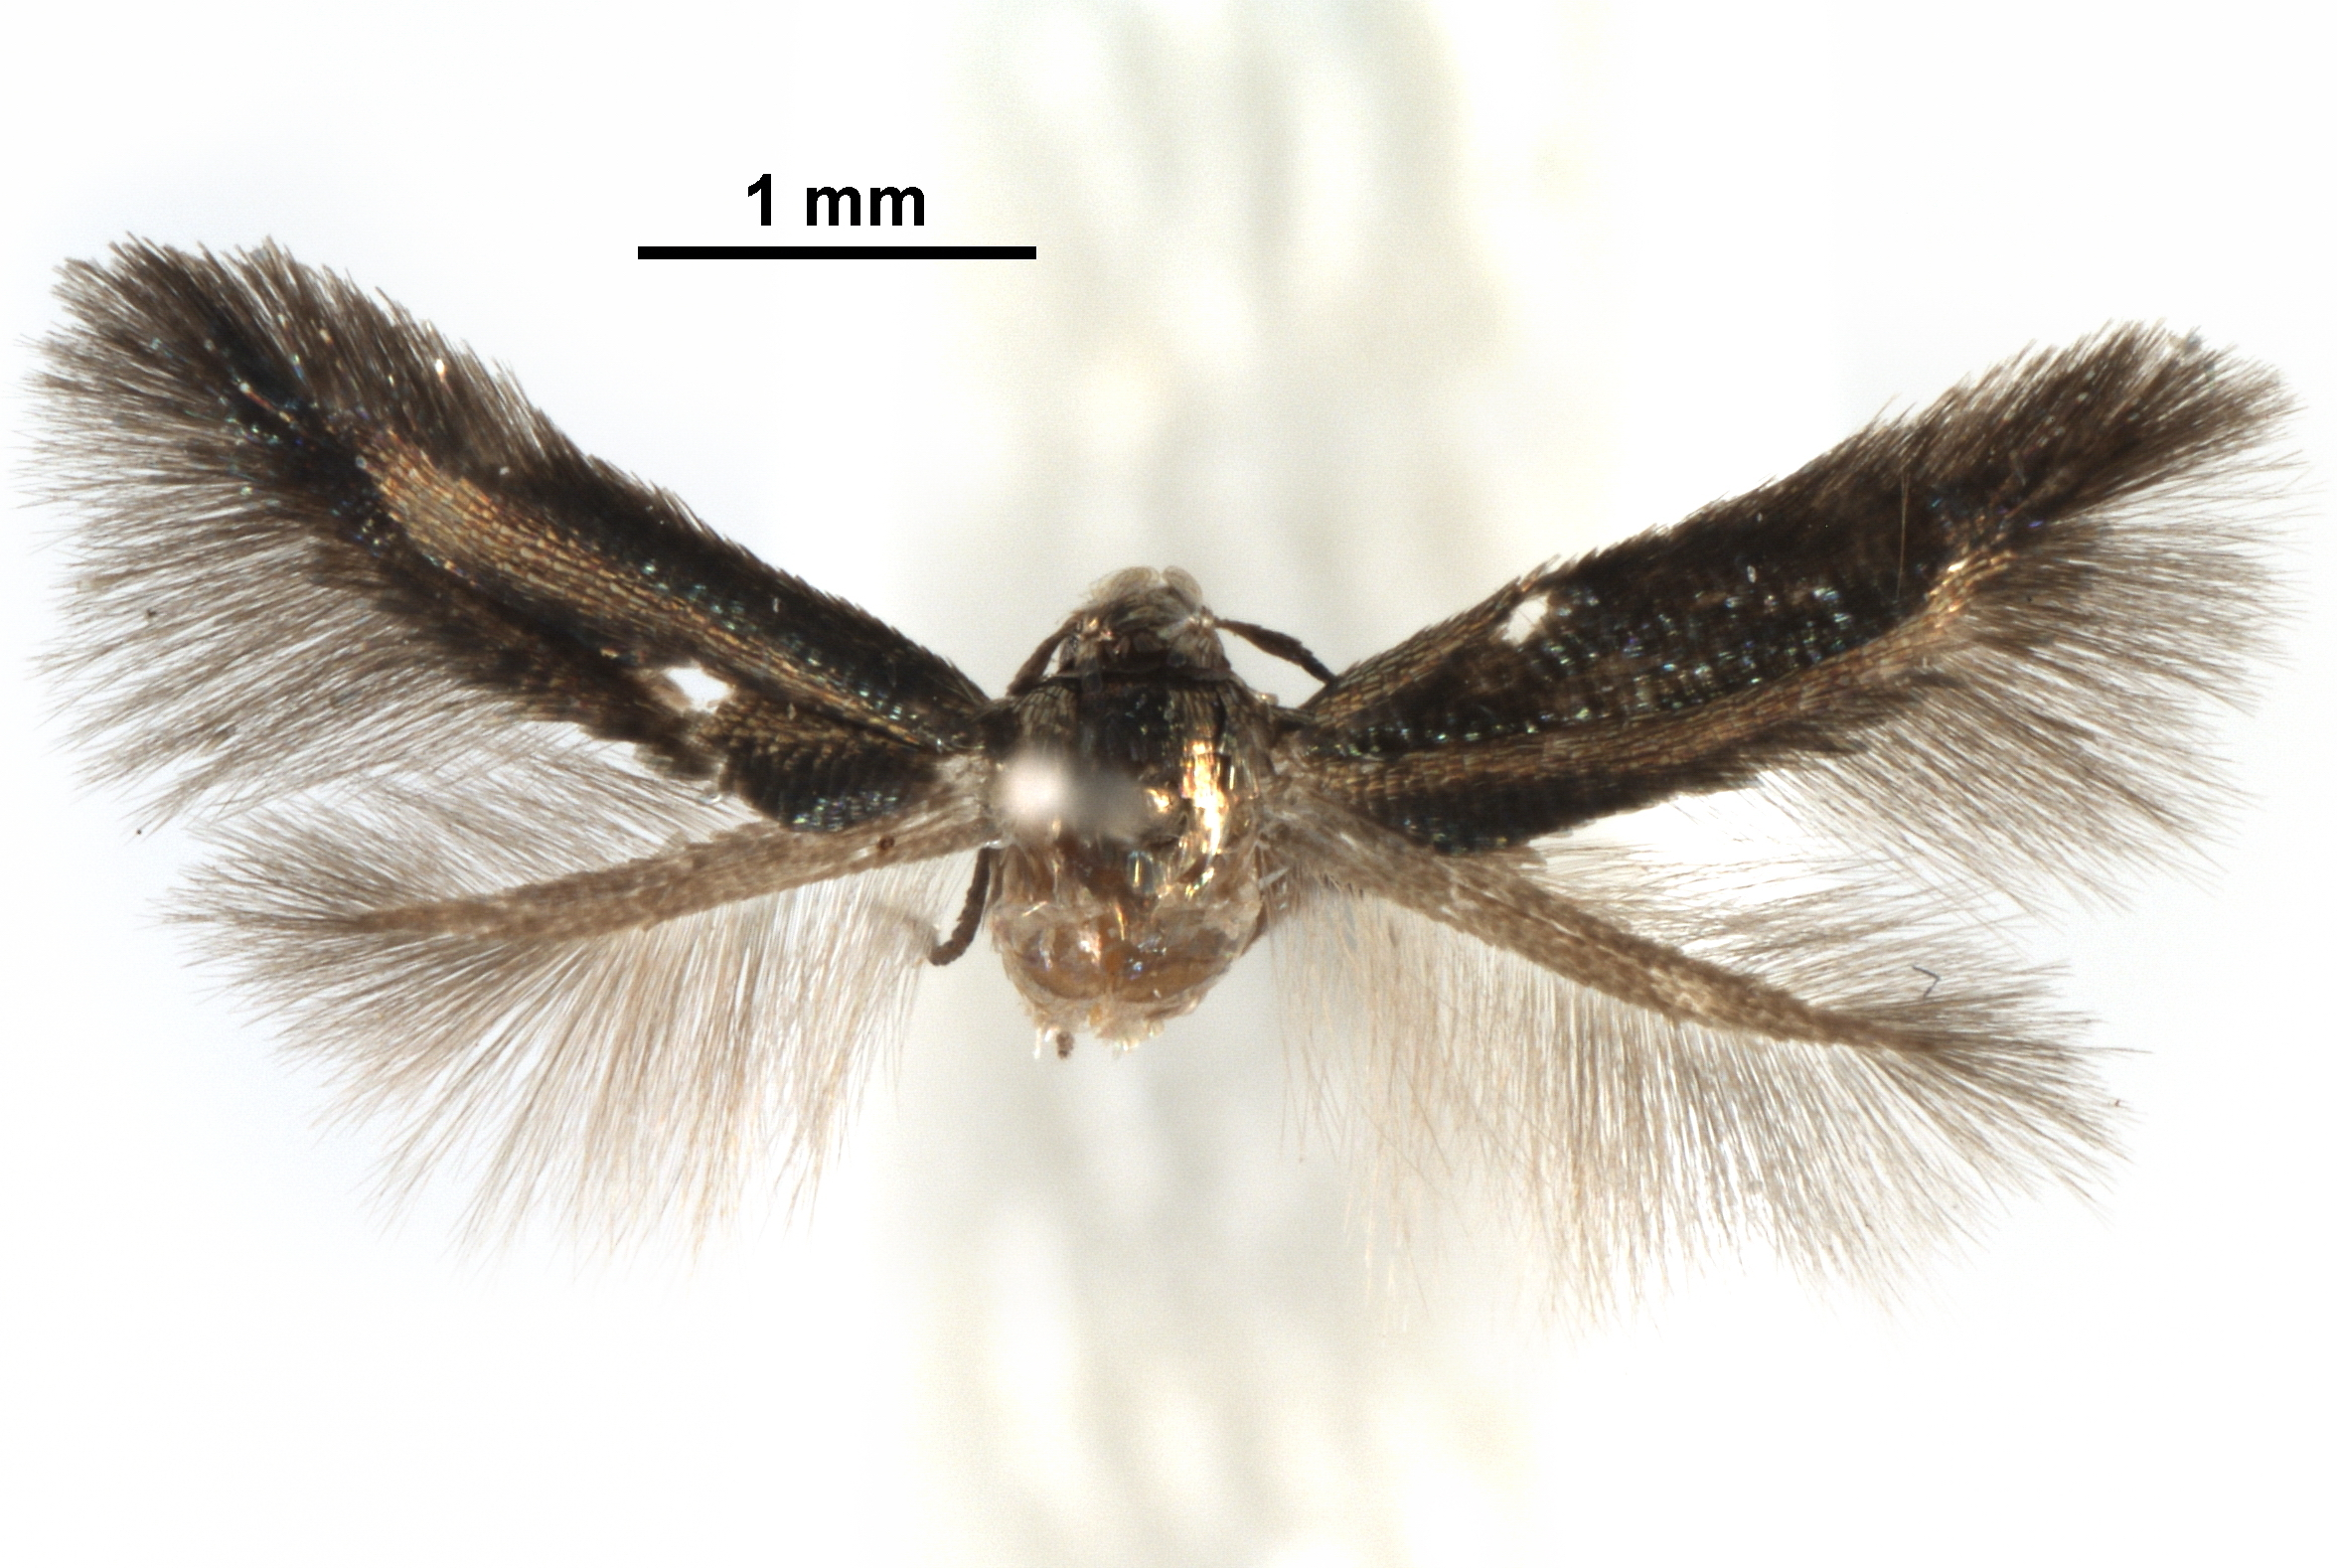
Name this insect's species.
Siskiwitia latebra
